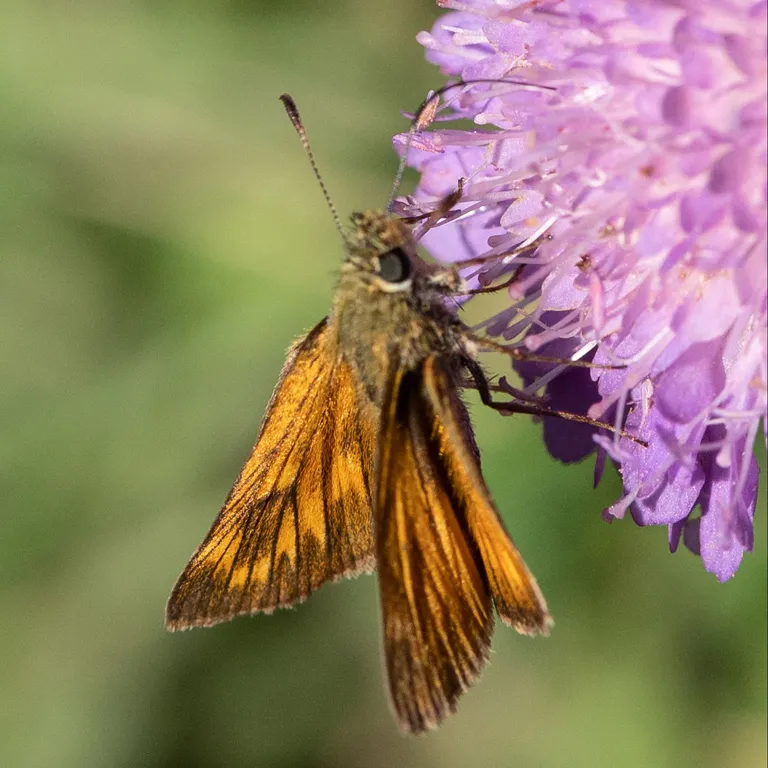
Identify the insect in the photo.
Ochlodes sylvanus (also Ochlodes venata)
